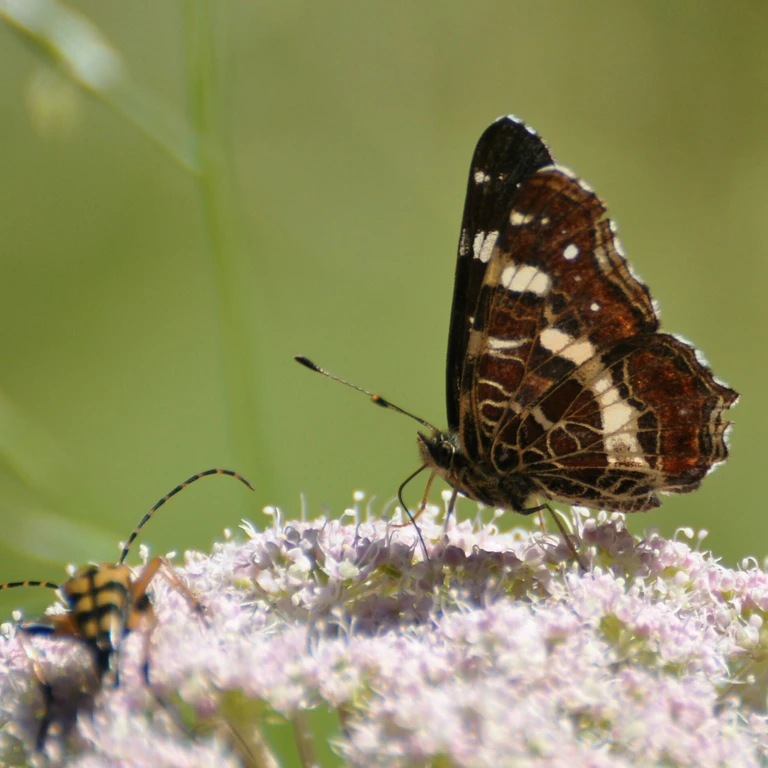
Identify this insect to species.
Araschnia levana
